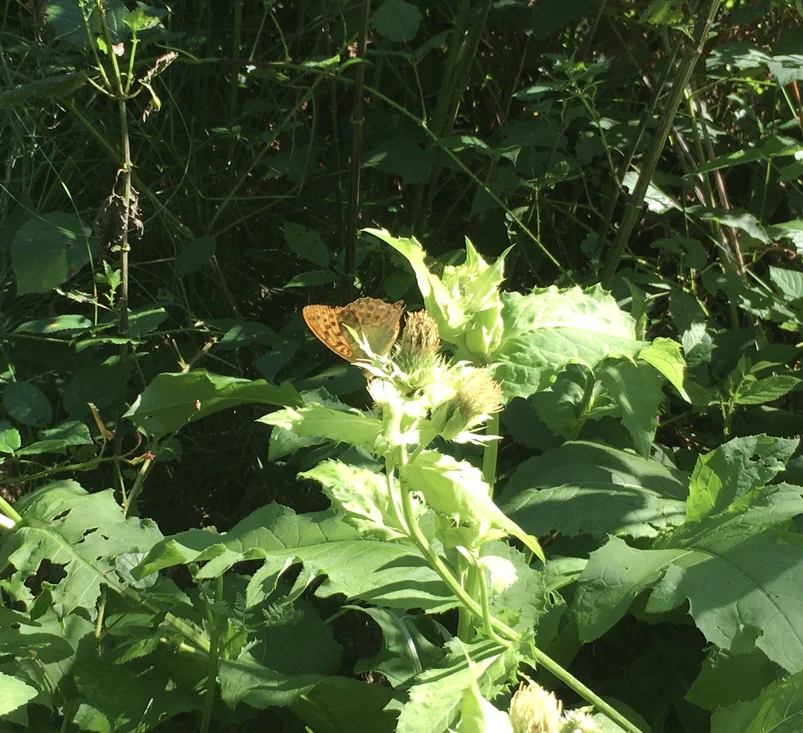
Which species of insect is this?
Argynnis paphia
